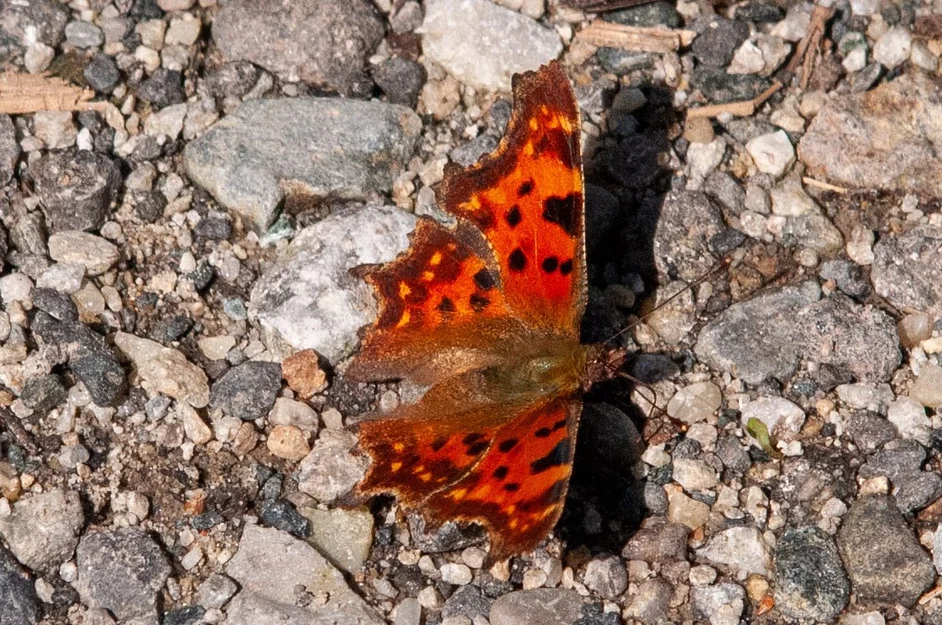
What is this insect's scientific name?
Polygonia c-album
